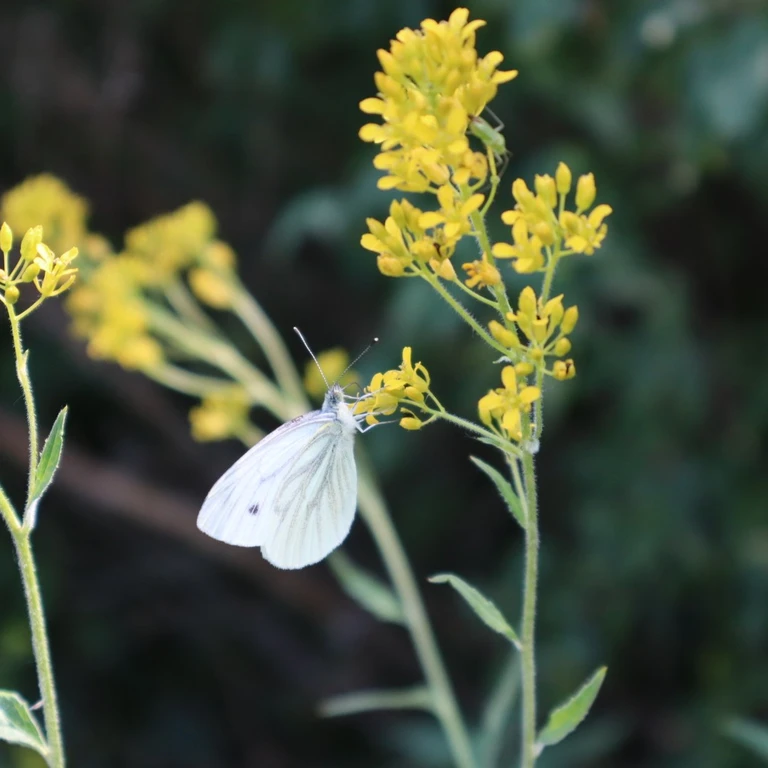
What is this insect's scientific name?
Pieris napi
